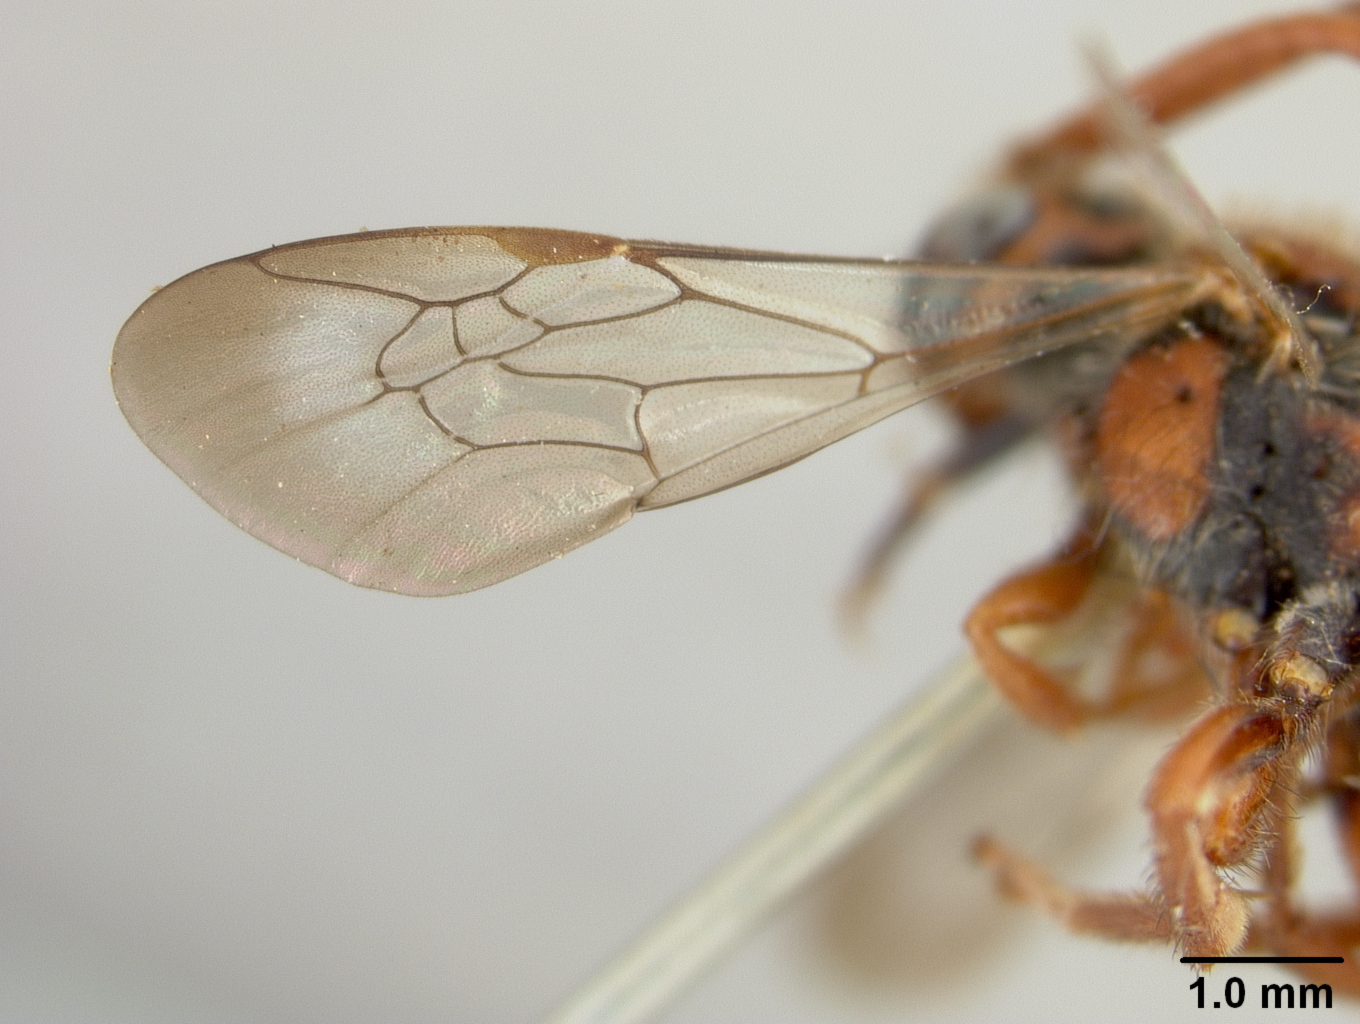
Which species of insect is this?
Nomada pulsatillae
